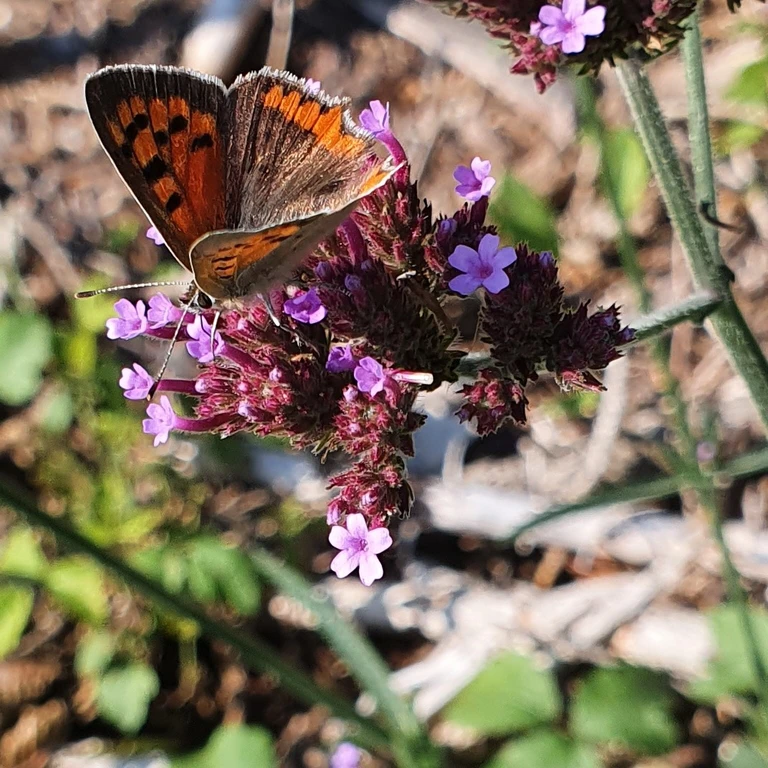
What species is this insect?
Lycaena phlaeas
